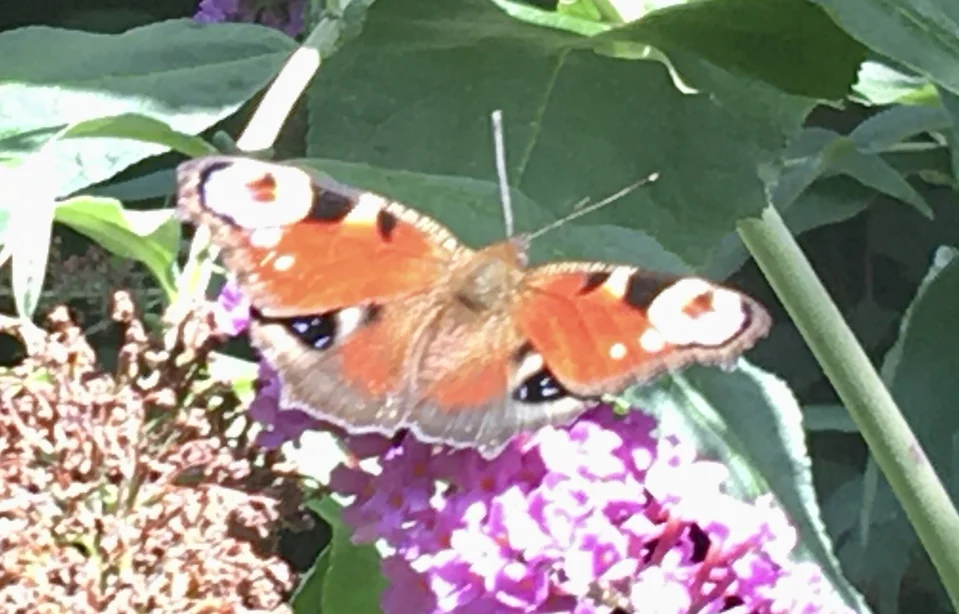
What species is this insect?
Aglais io
